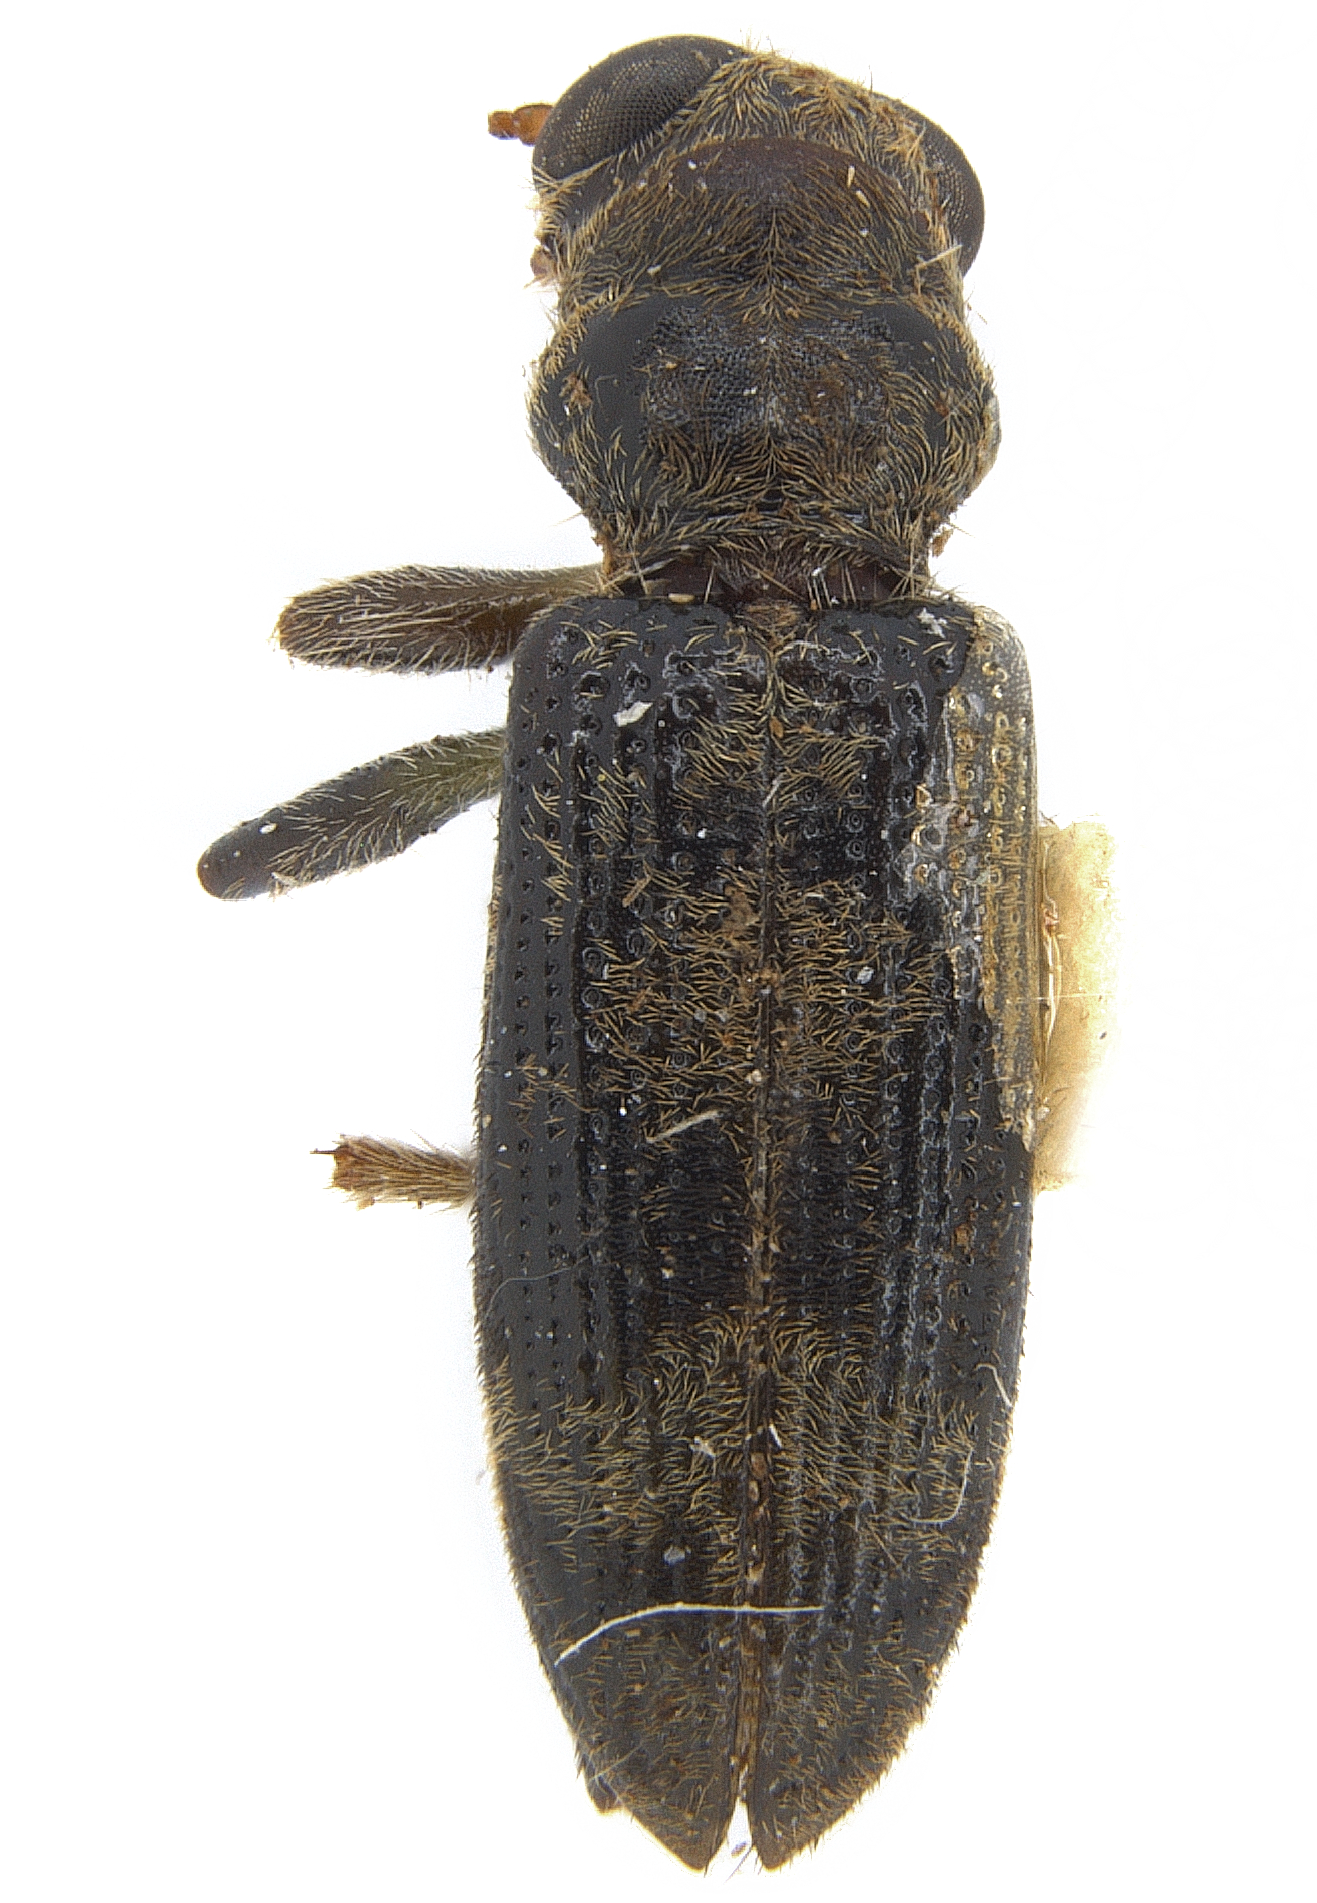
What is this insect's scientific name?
Phaeocyclotomus tapetum (also Stigmatium tapetum)
